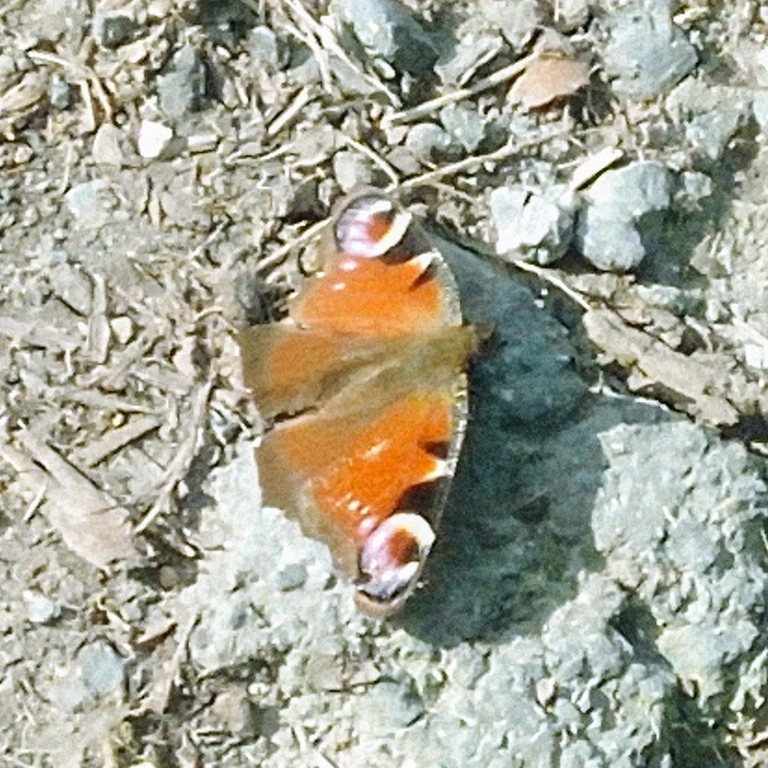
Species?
Aglais io
